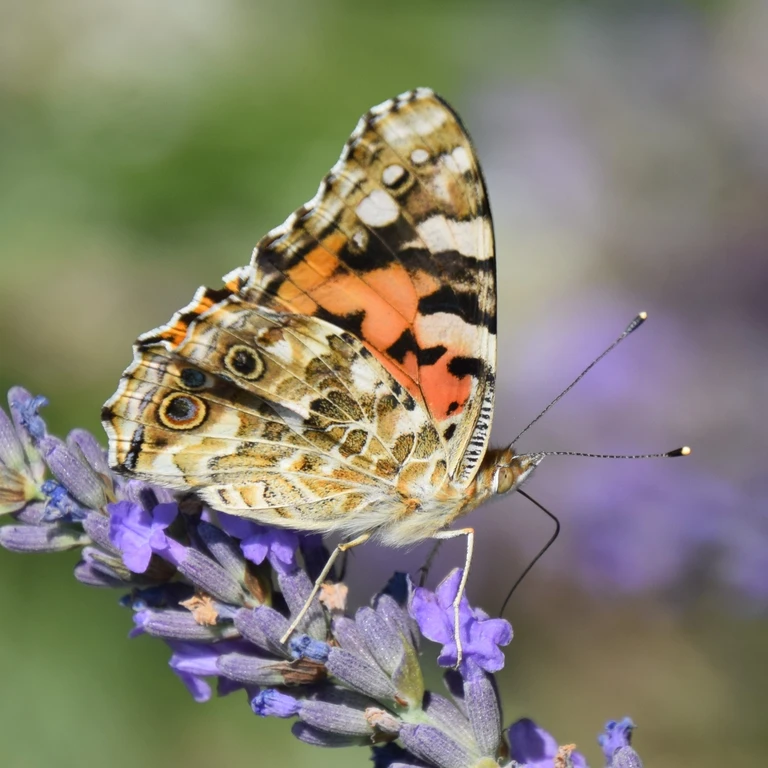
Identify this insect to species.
Vanessa cardui
